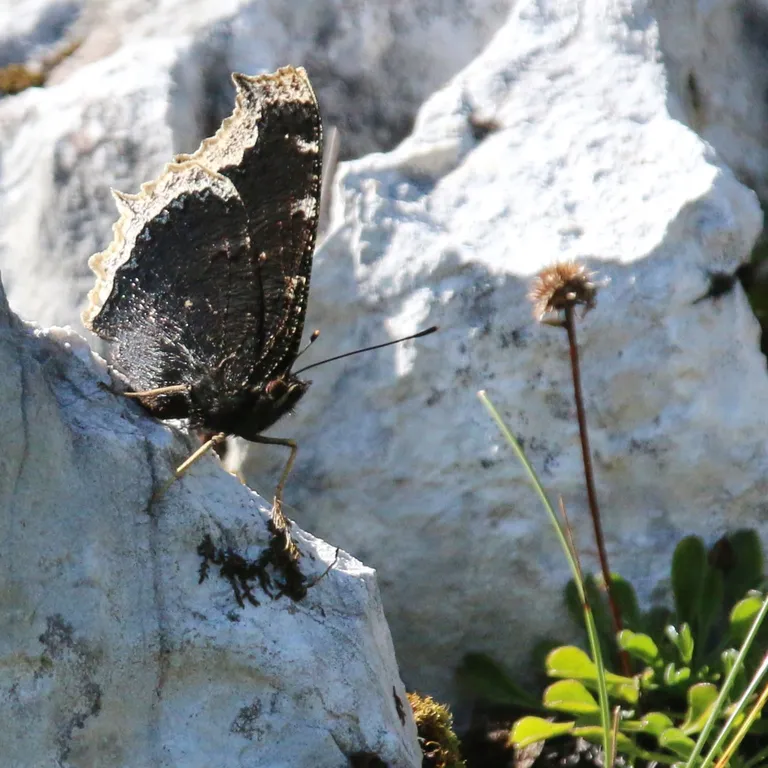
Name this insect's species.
Nymphalis antiopa
